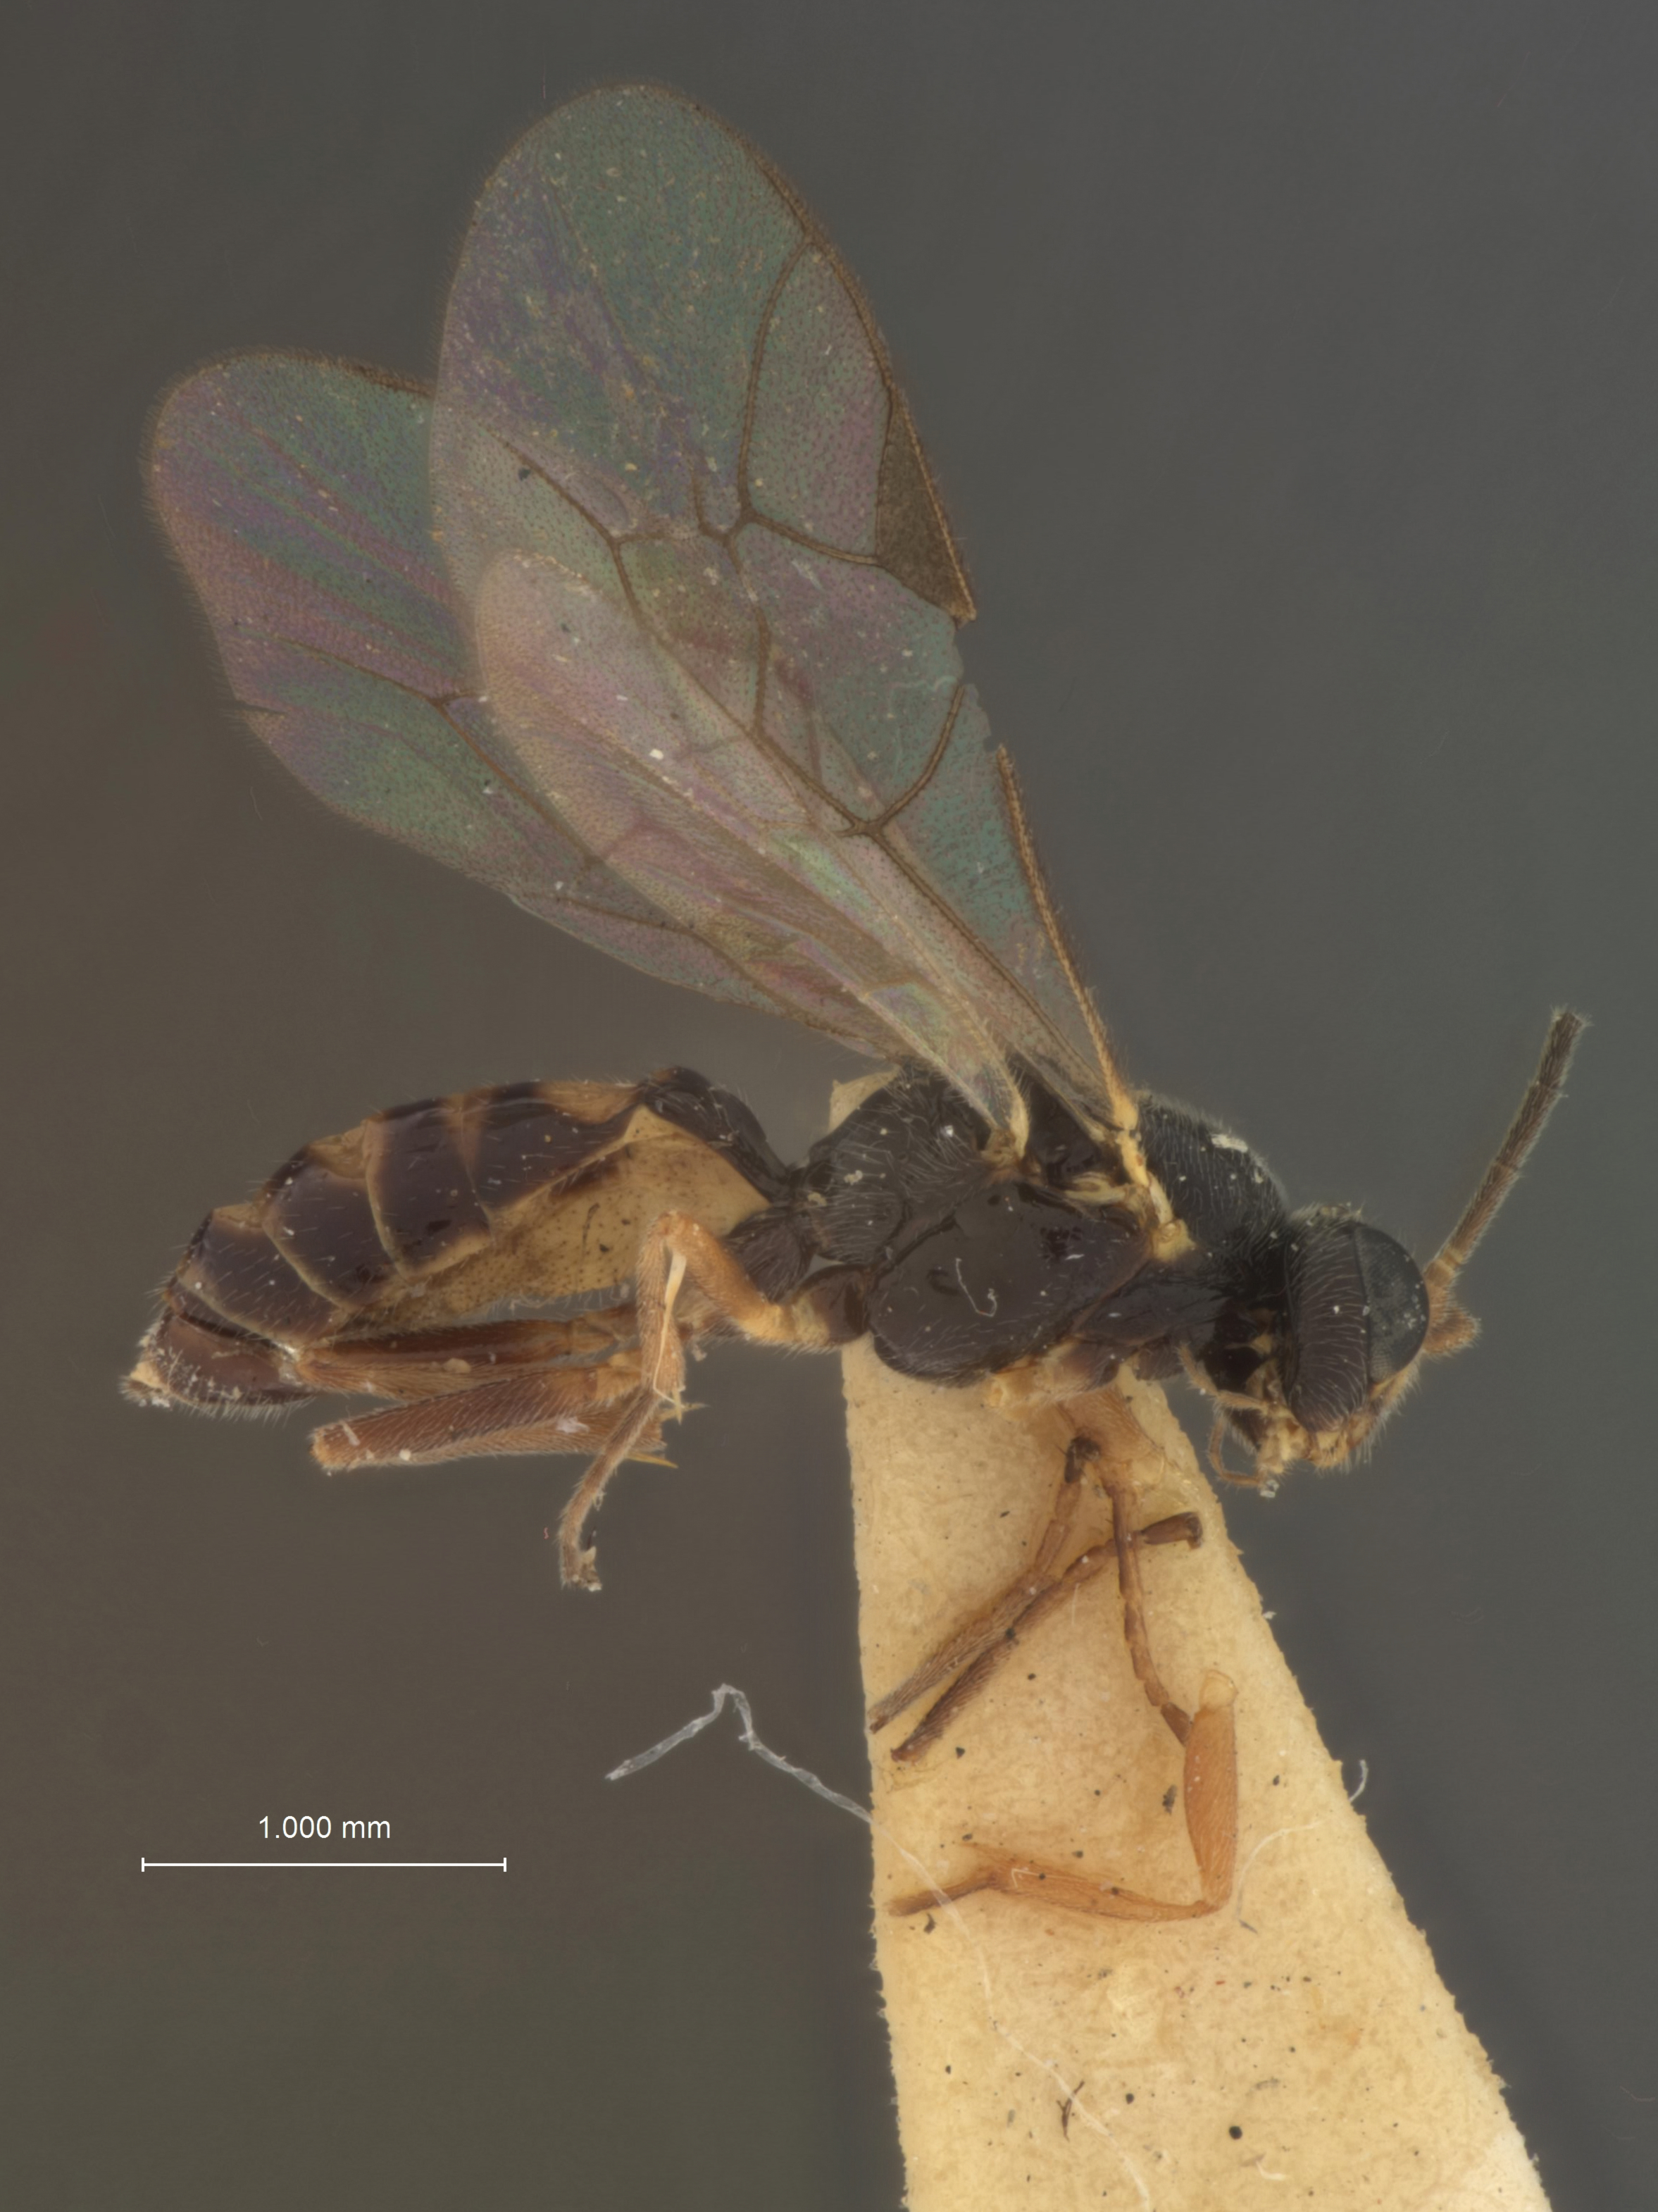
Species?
Adelognathus americanus
